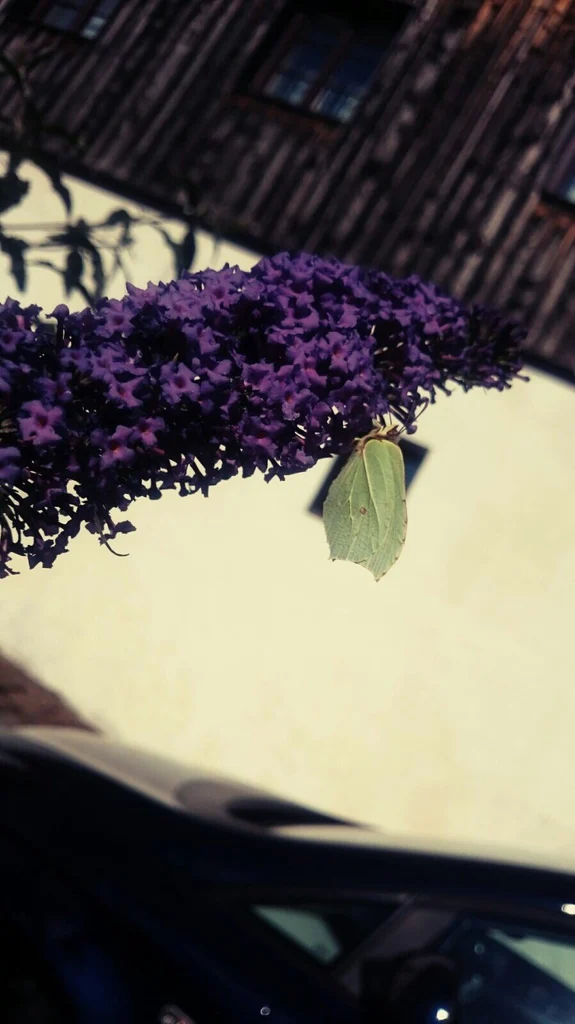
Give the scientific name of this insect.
Gonepteryx rhamni
